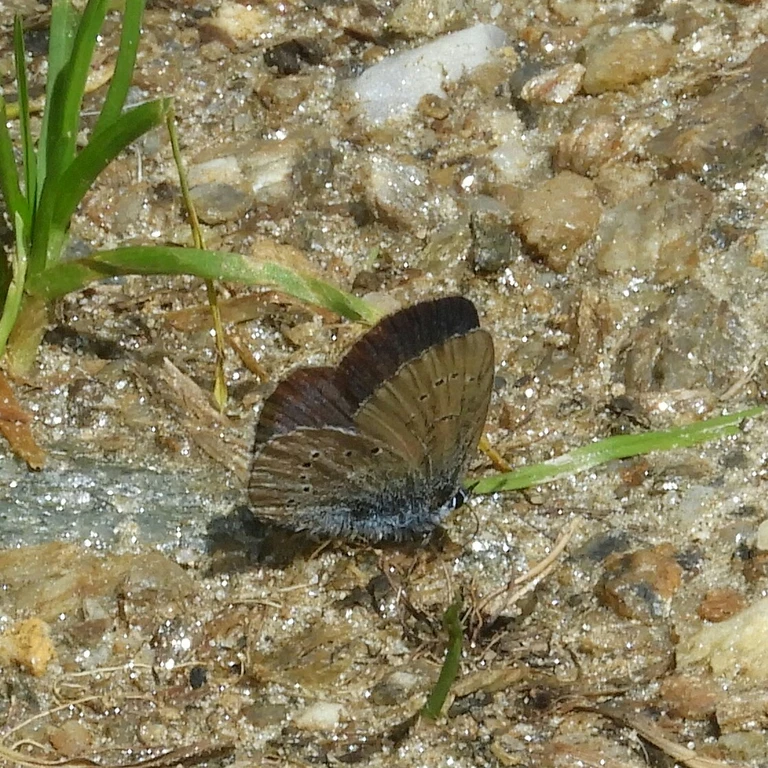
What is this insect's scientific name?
Cyaniris semiargus
